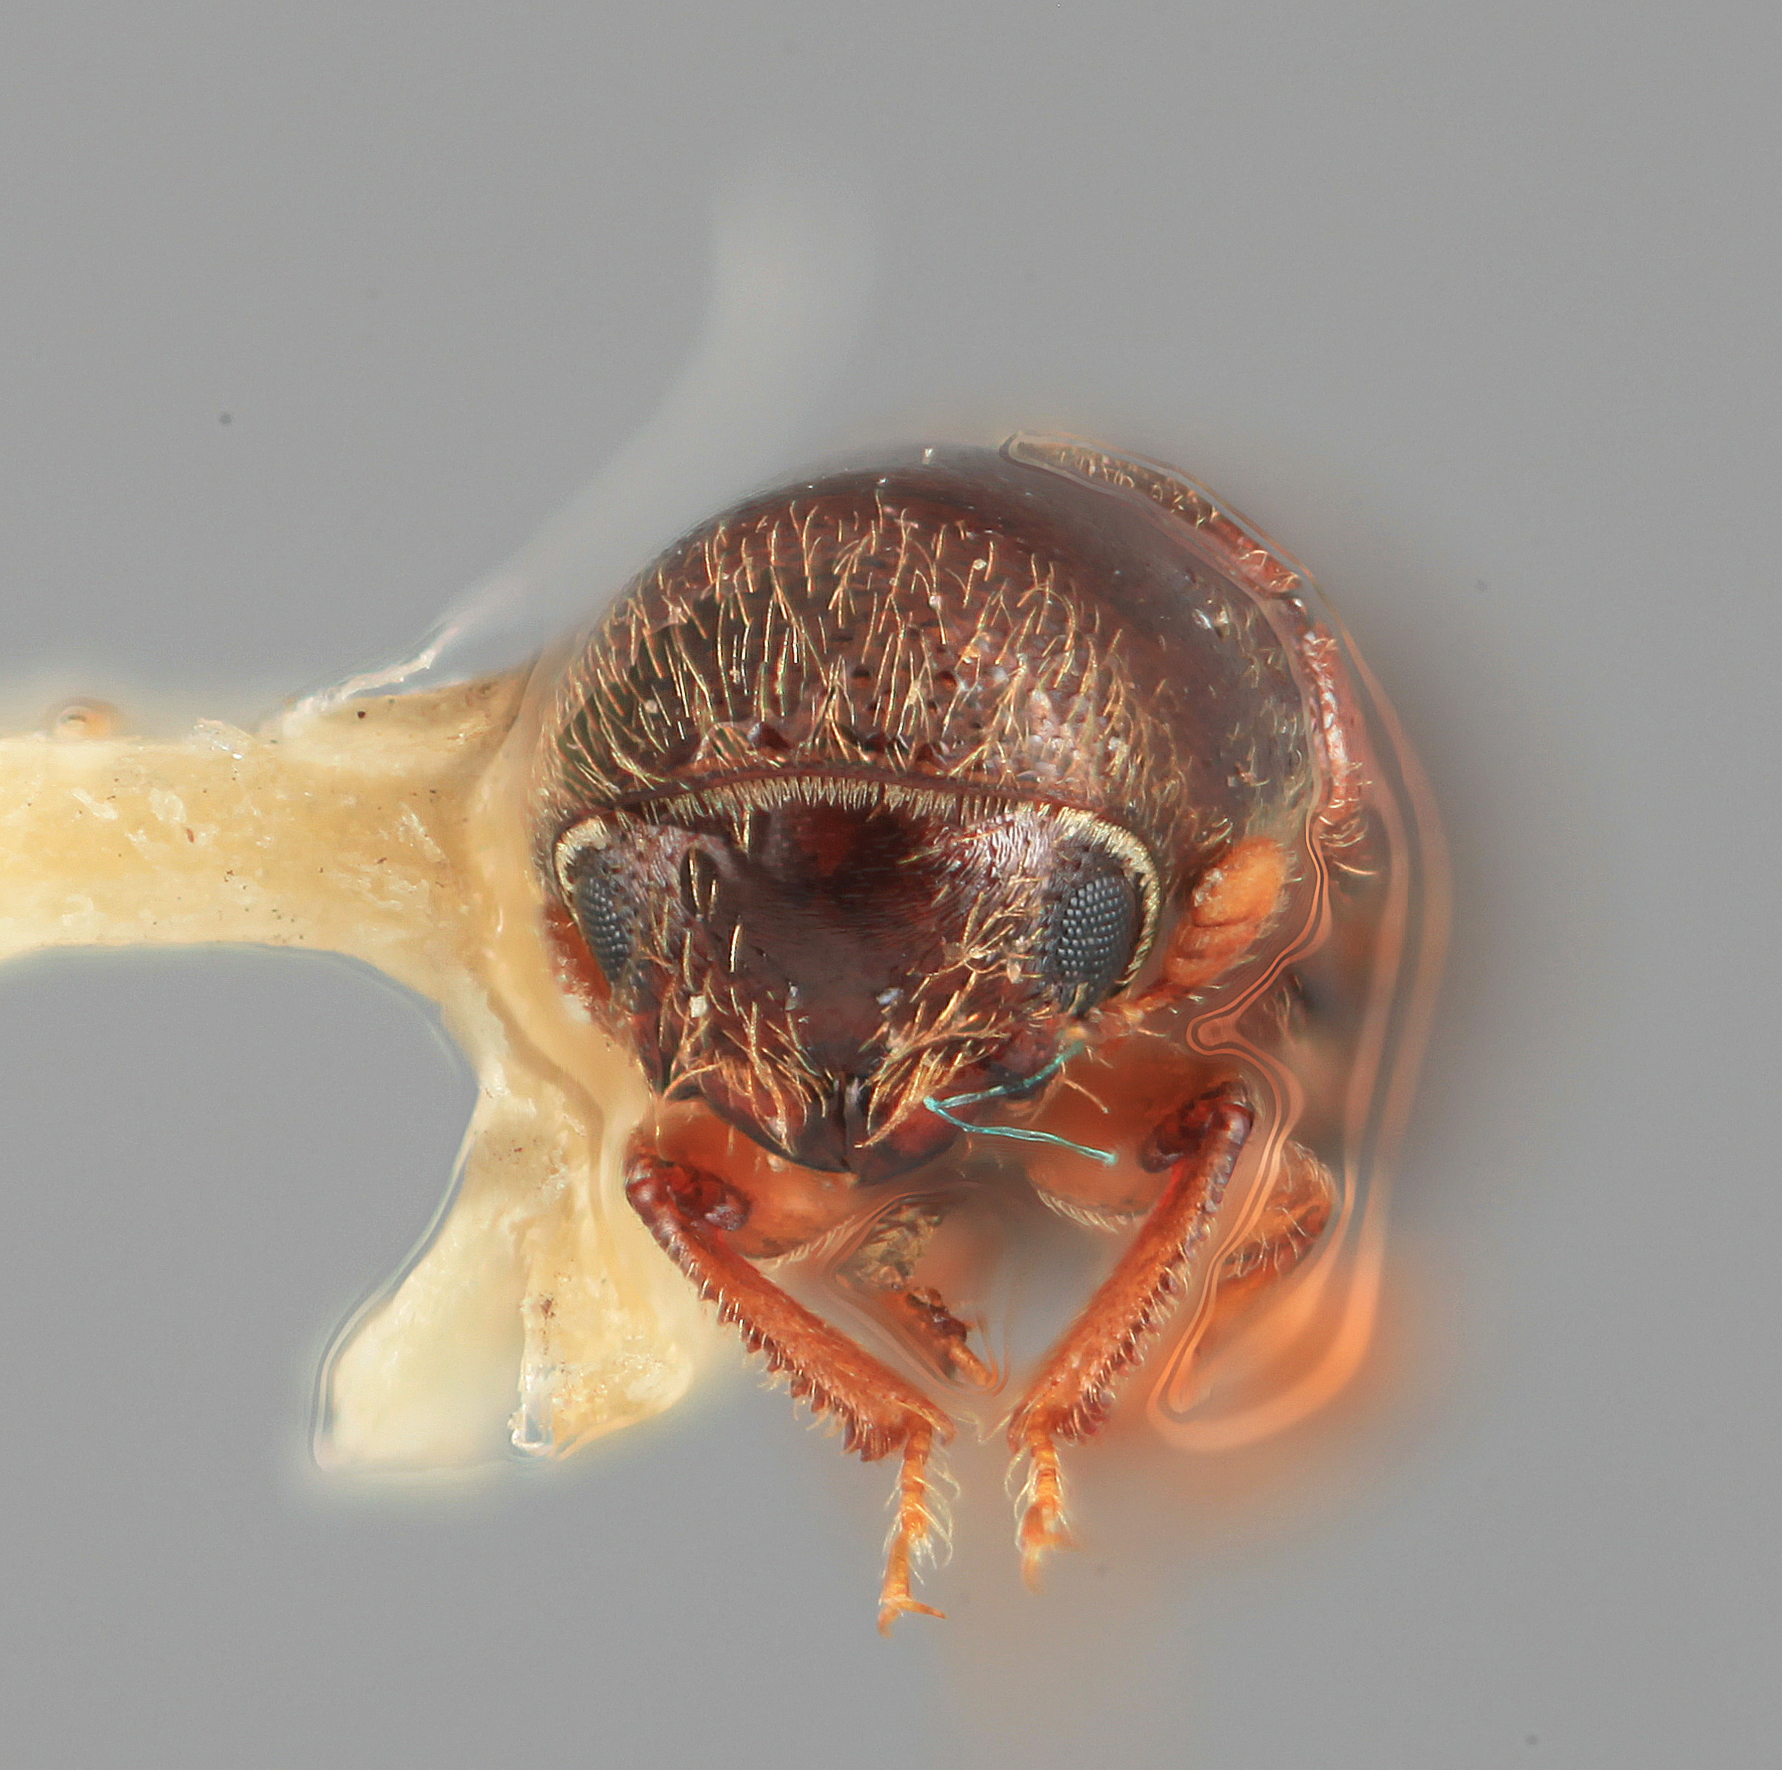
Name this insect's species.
Gnathotrichus nimifrons
